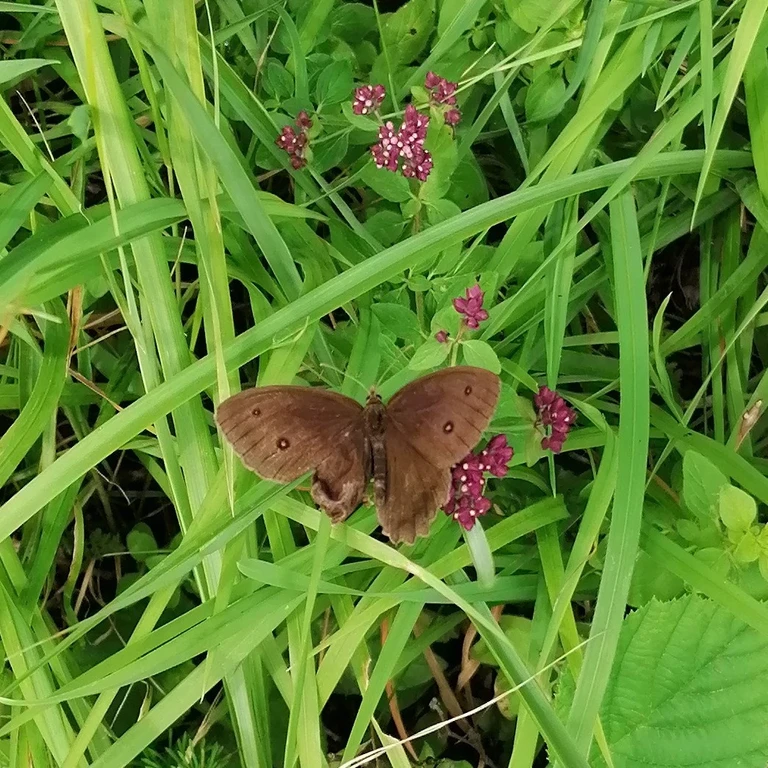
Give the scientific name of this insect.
Minois dryas
